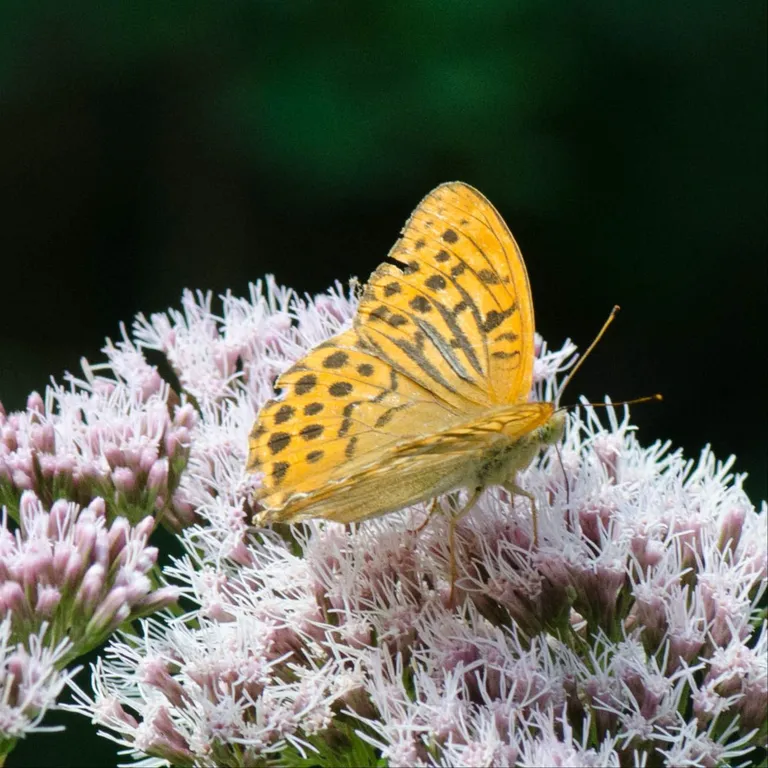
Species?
Argynnis paphia
